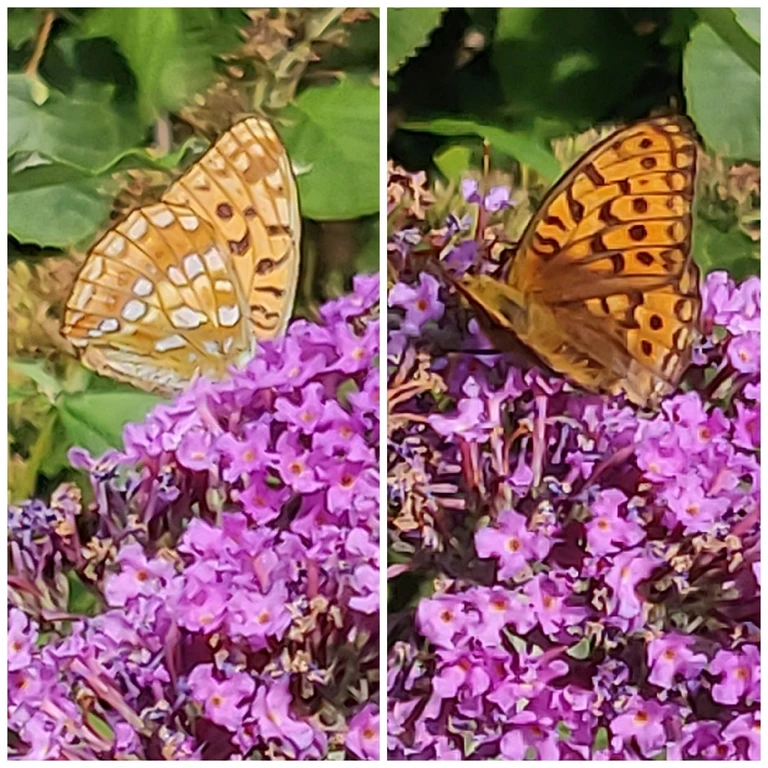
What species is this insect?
Fabriciana adippe
